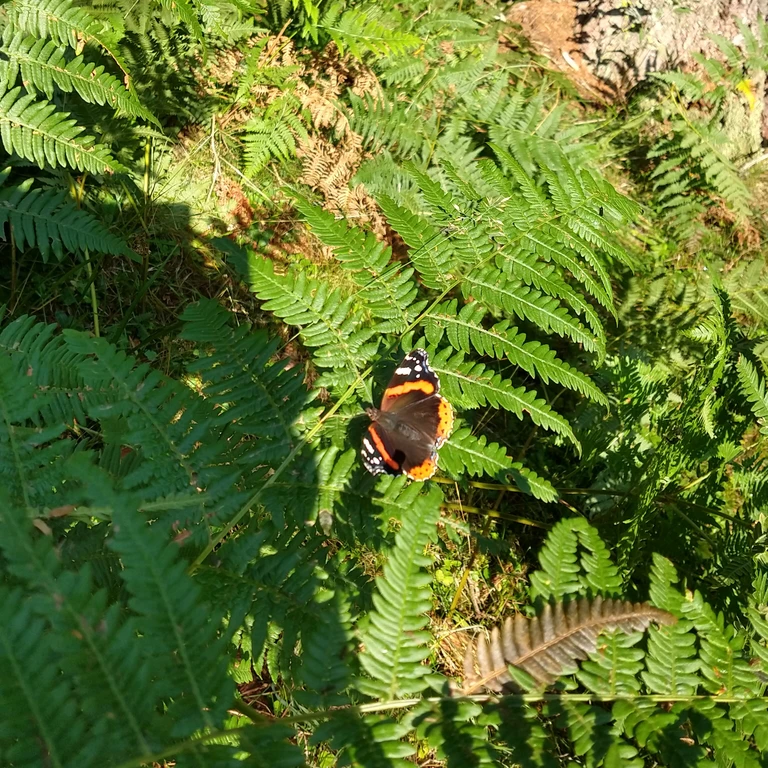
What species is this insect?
Vanessa atalanta
